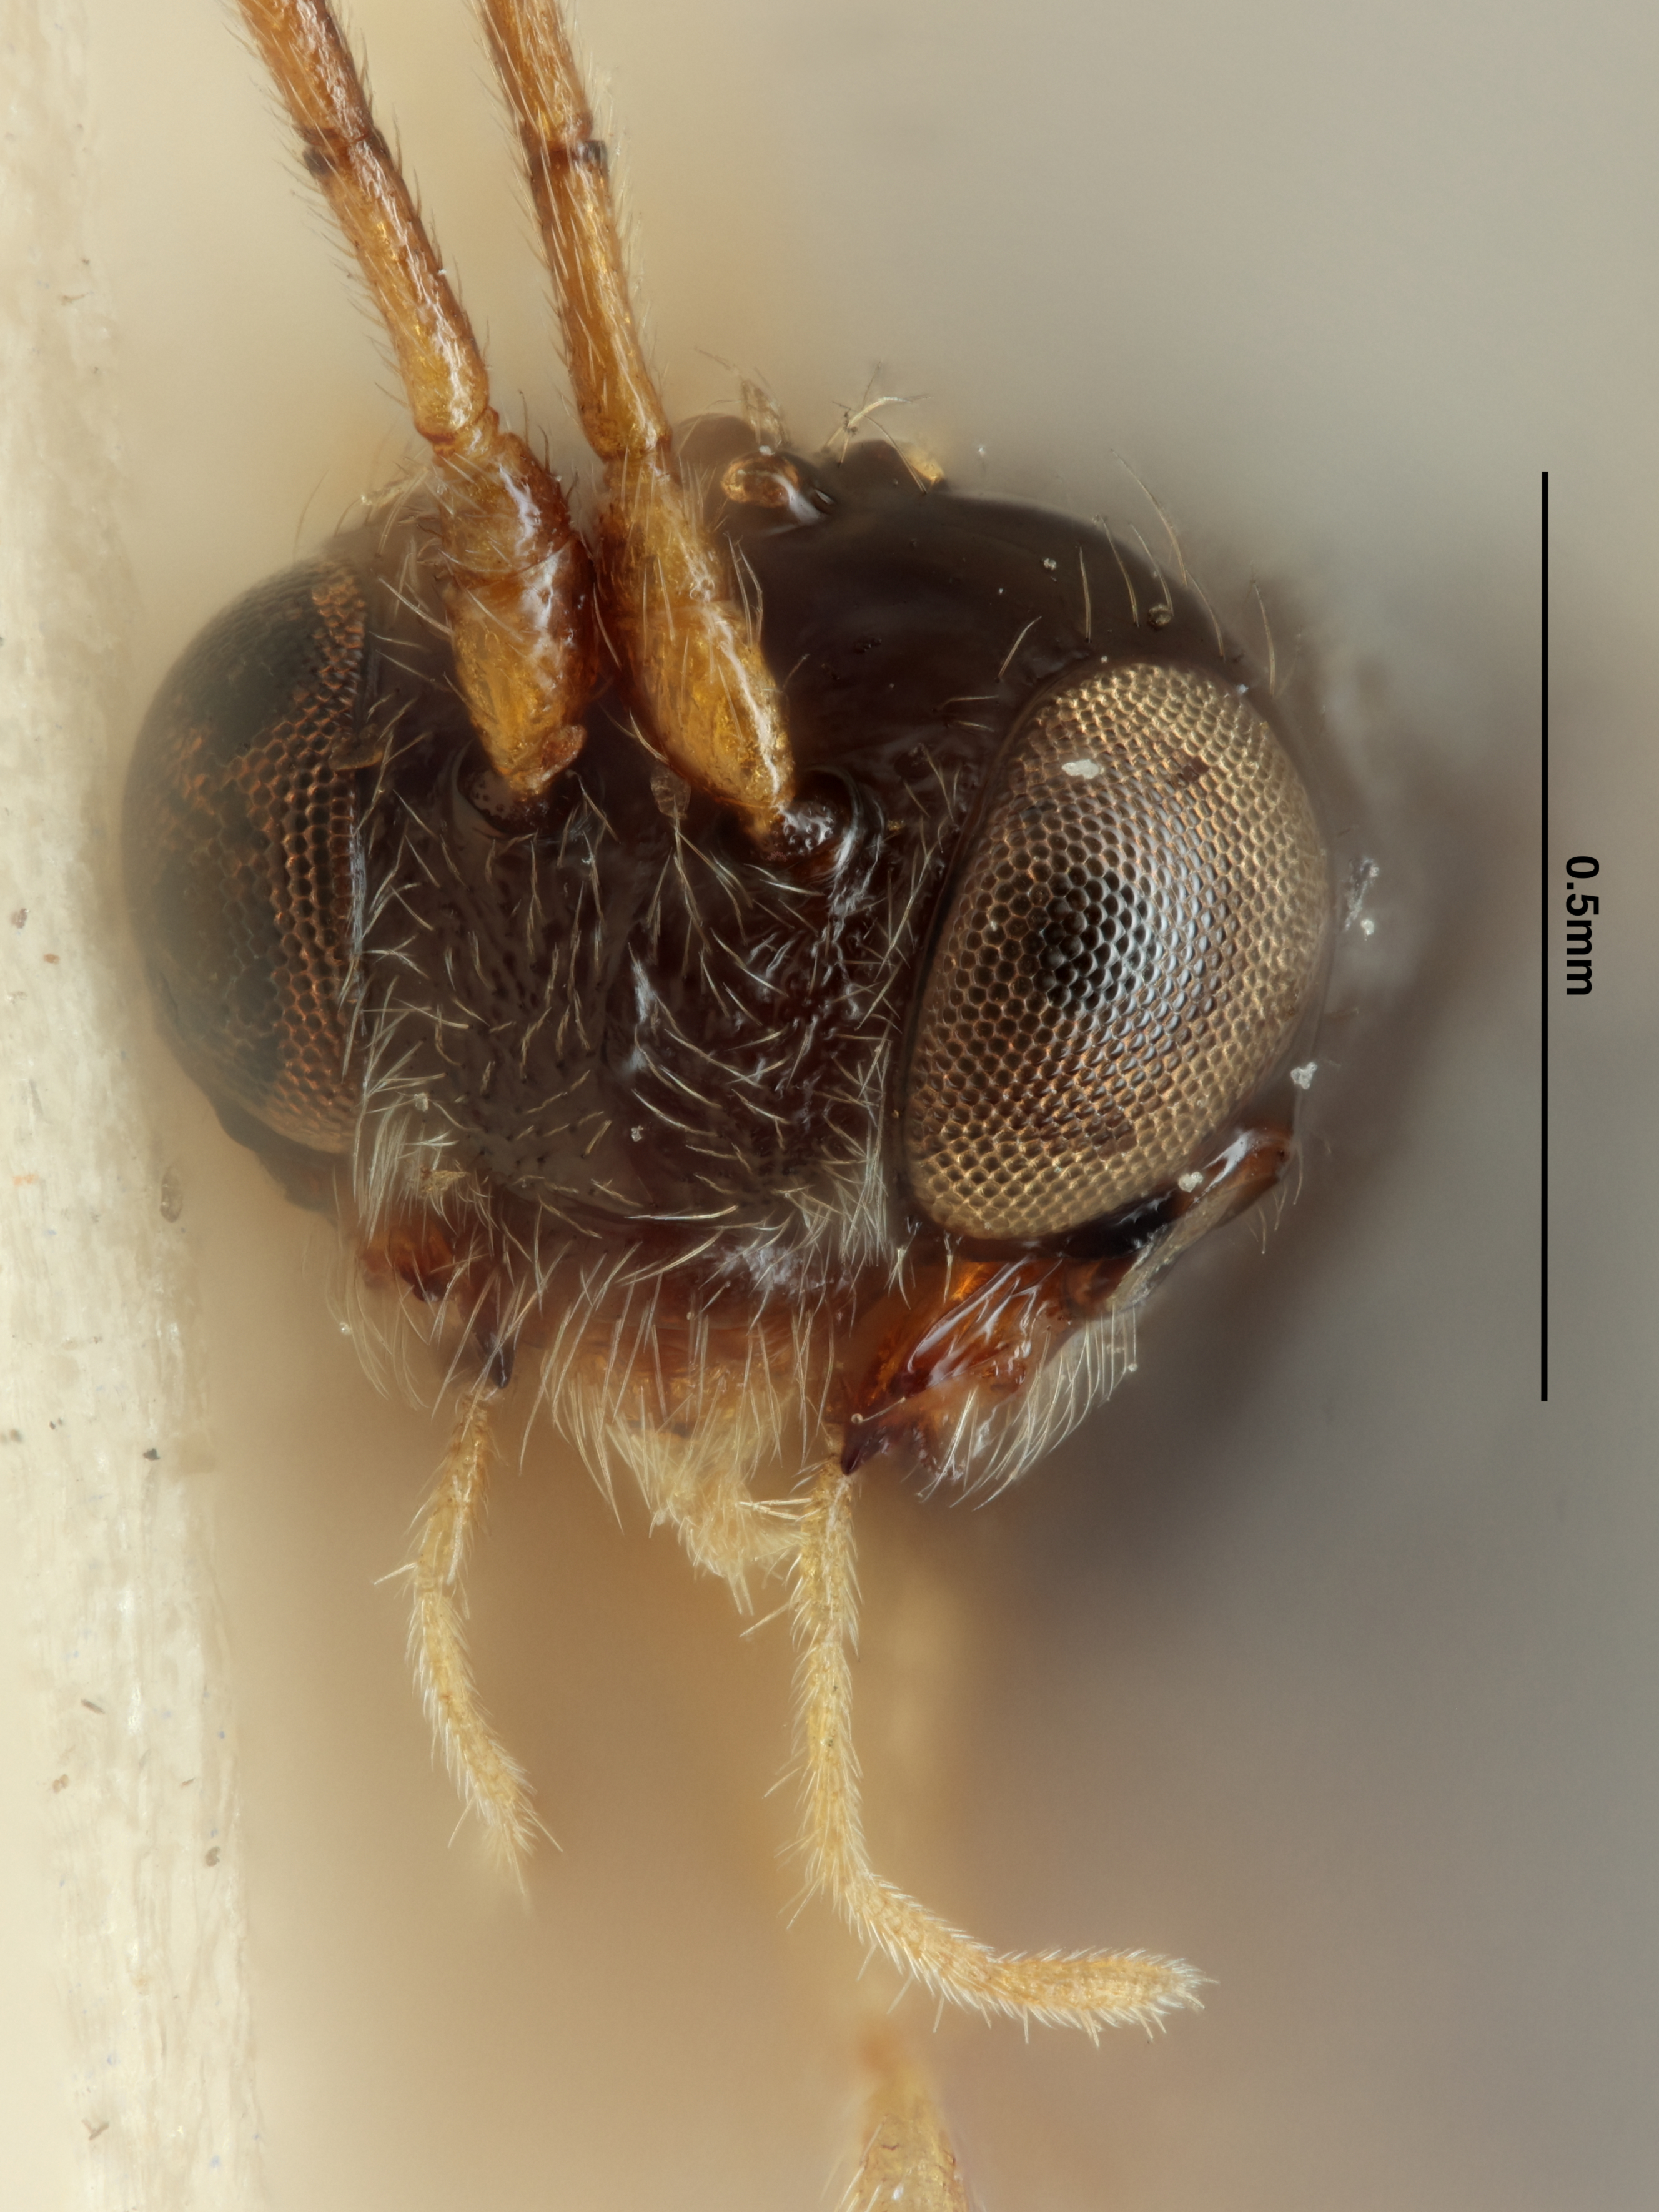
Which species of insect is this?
Dacnusa transversa
